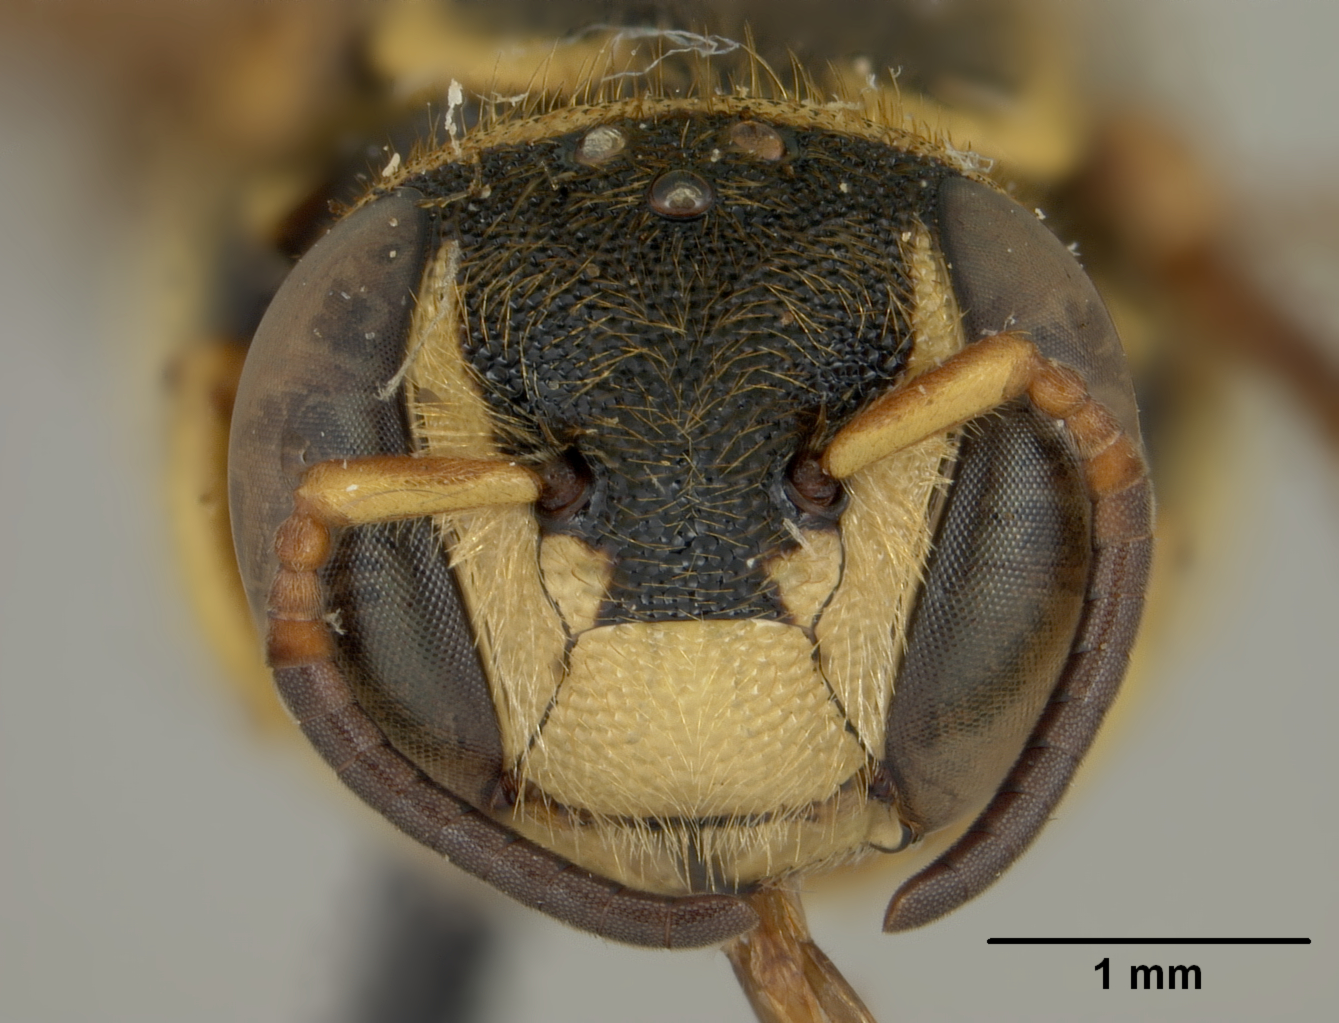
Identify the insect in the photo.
Hypanthidium taboganum
